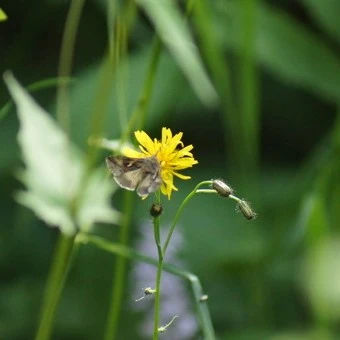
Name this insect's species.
Autographa gamma
